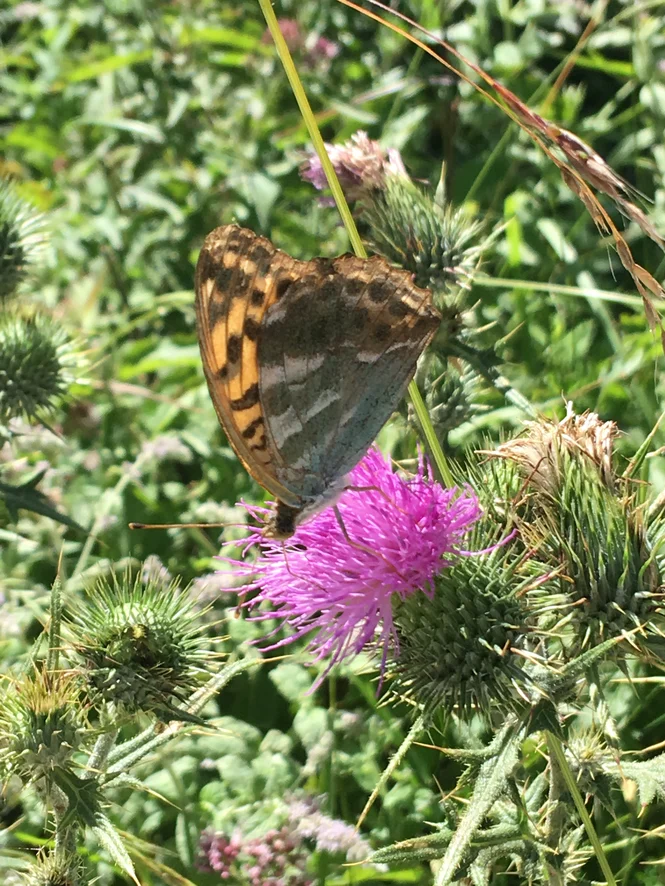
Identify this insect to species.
Argynnis paphia
